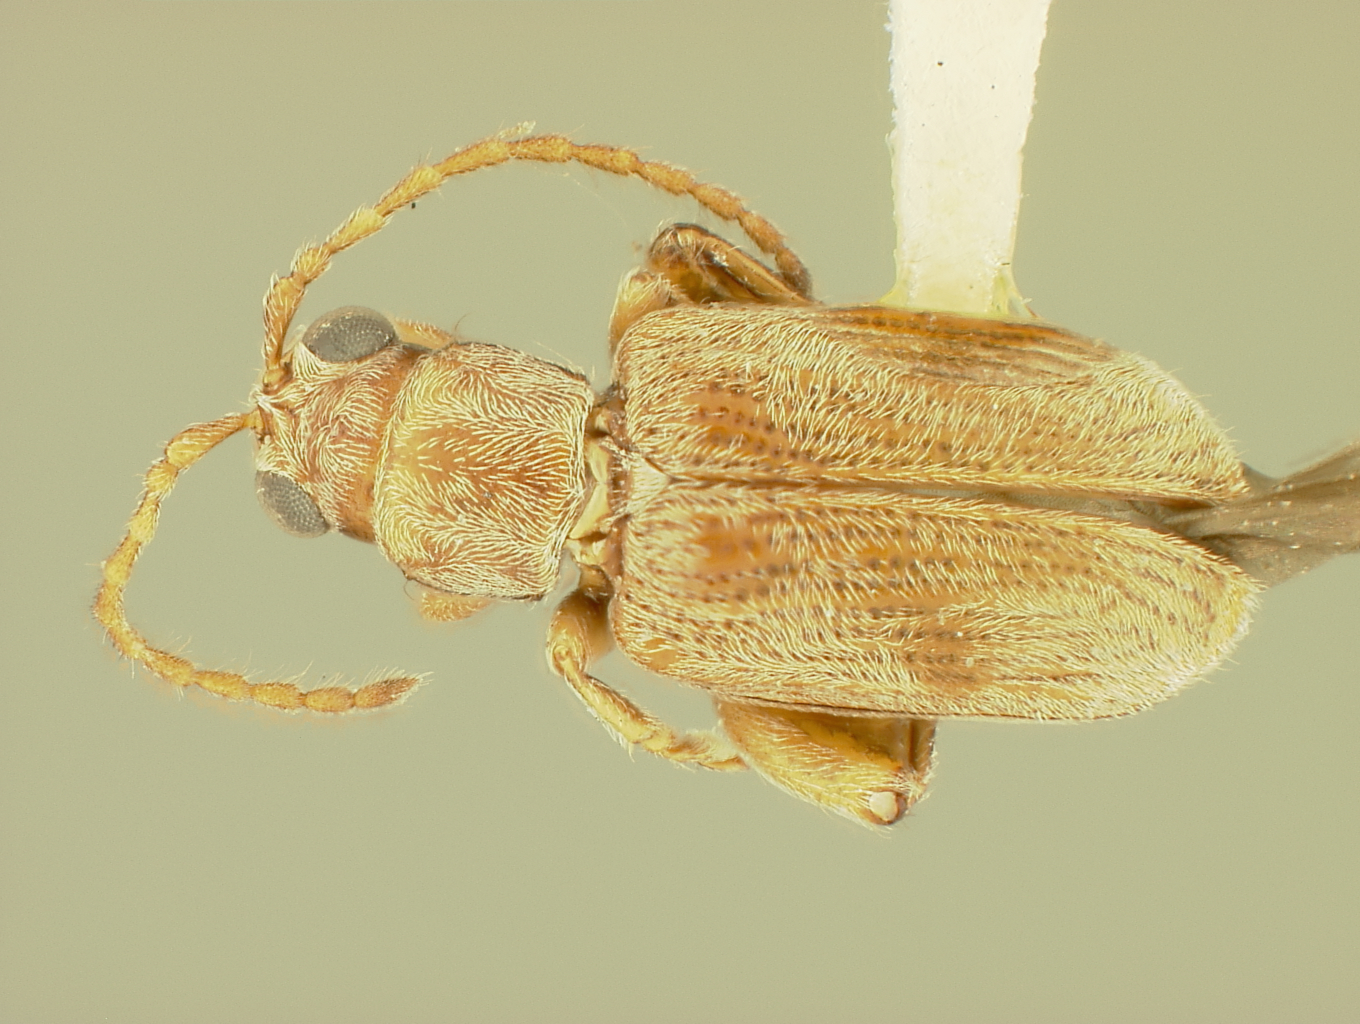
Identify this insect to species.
Hadropoda tabebuiae
